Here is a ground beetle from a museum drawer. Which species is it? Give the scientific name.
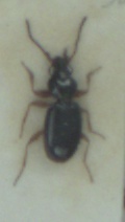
Bembidion gilvipes
